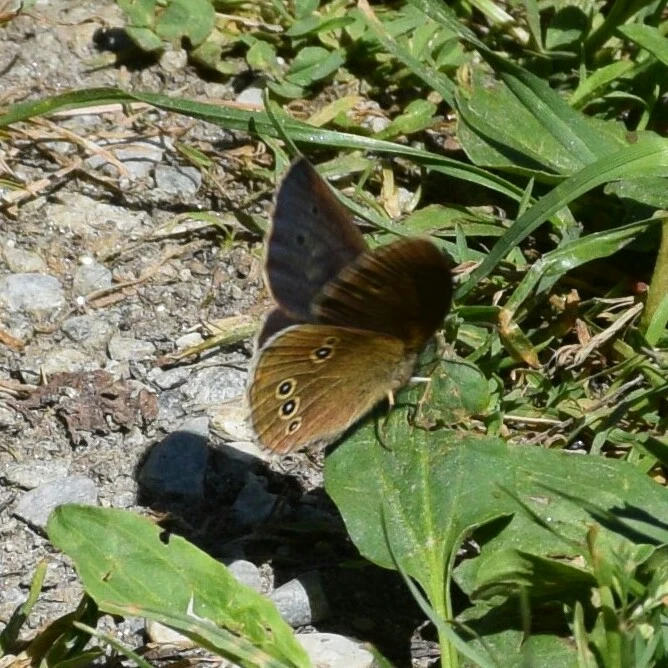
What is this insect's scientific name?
Aphantopus hyperantus
